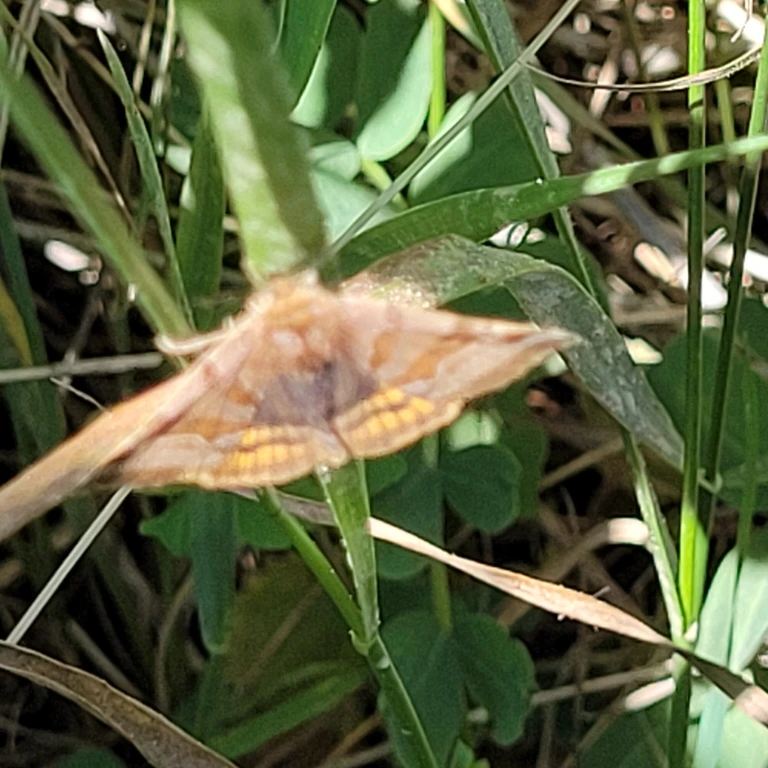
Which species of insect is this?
Euclidia glyphica
